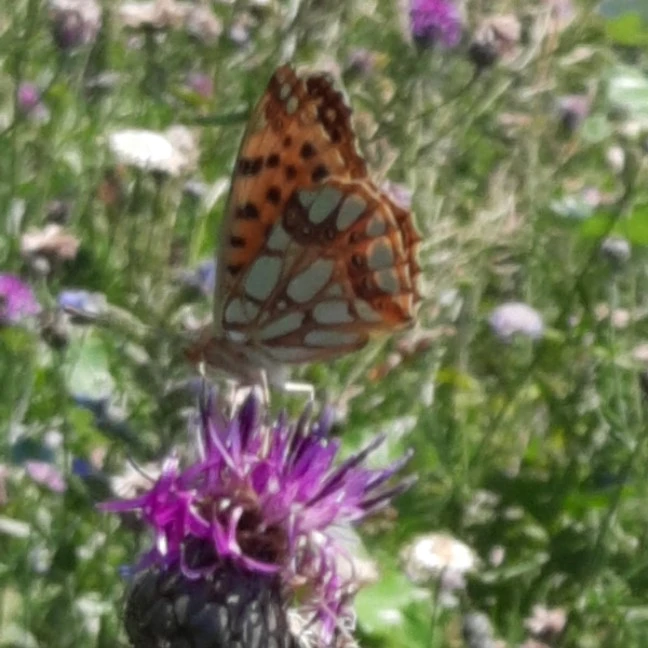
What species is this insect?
Issoria lathonia
